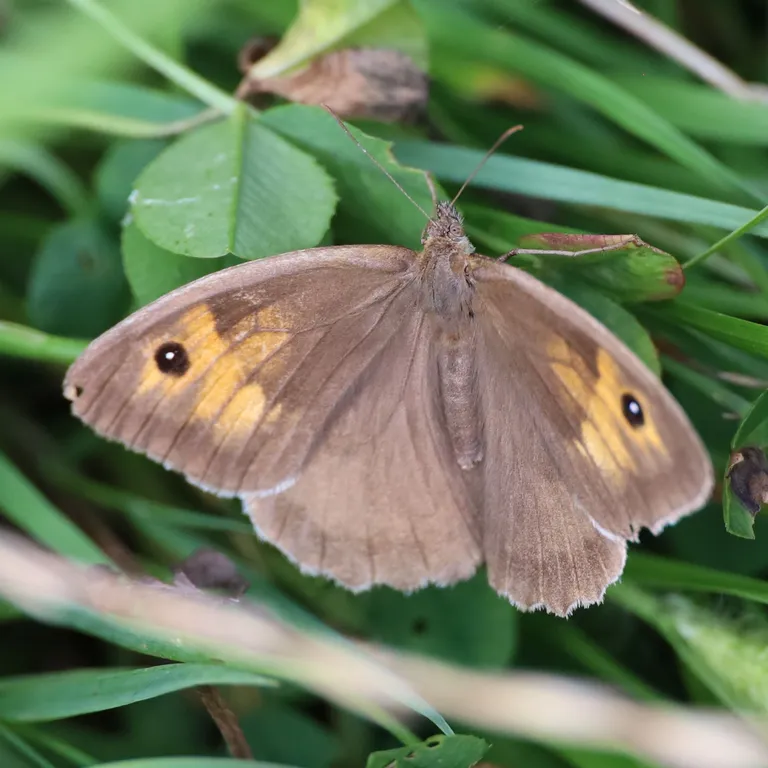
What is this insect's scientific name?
Maniola jurtina
